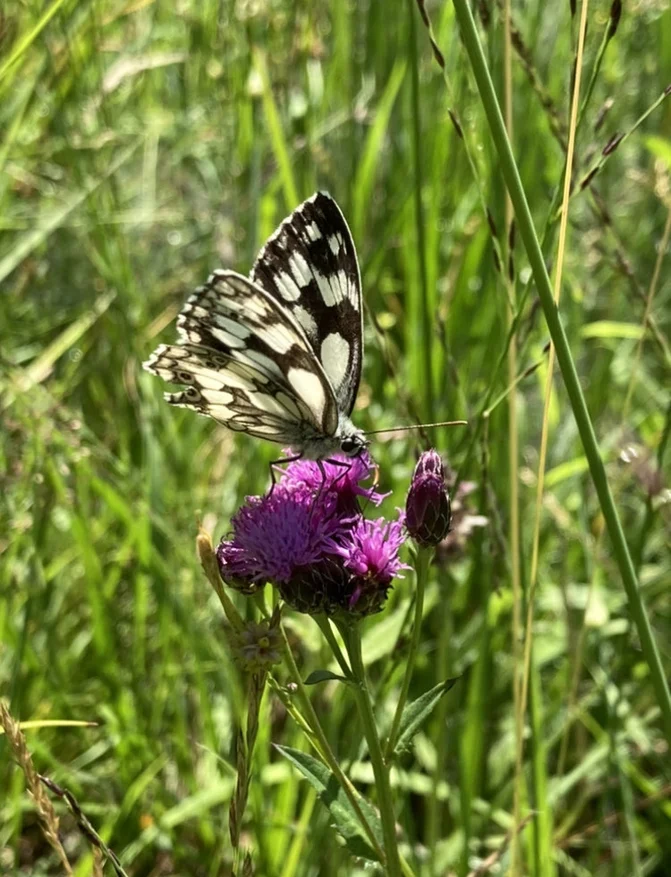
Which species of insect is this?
Melanargia galathea
